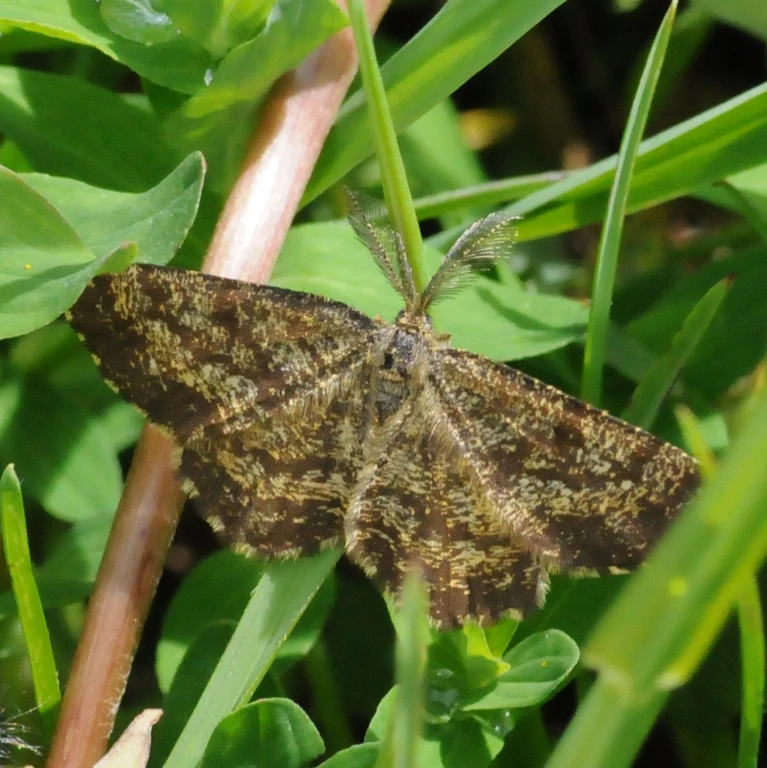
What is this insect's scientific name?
Ematurga atomaria
